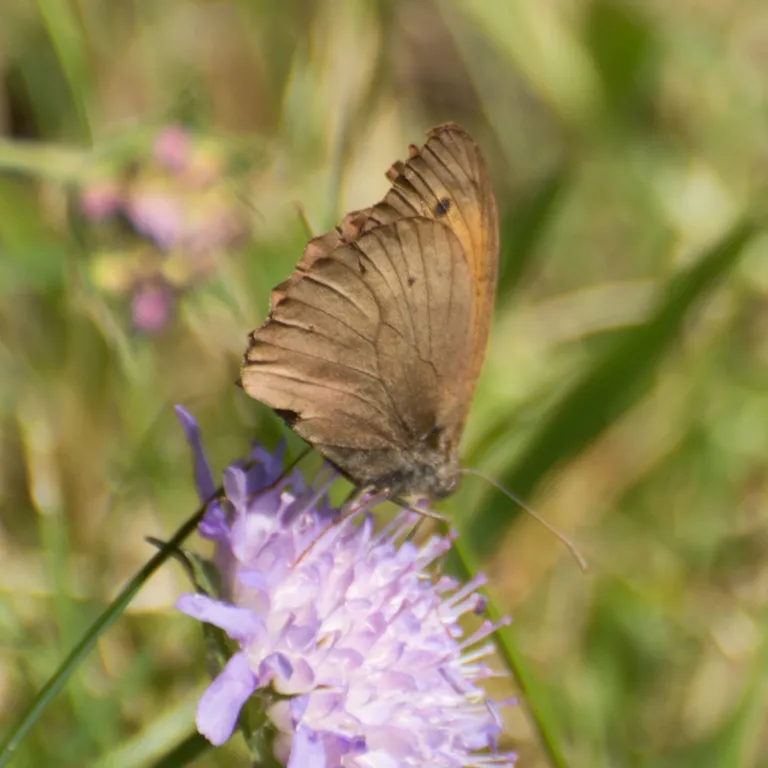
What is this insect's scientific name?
Maniola jurtina
